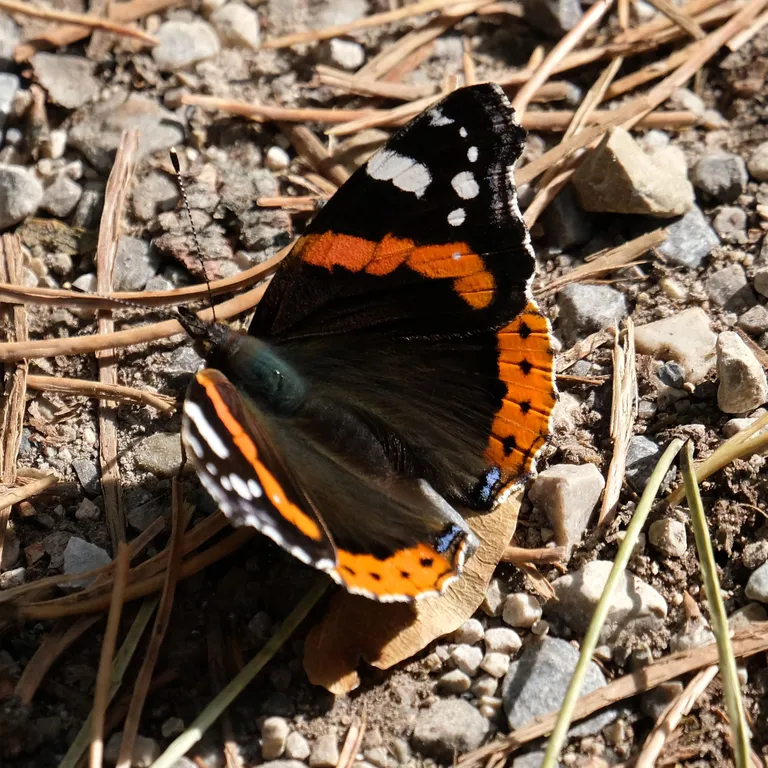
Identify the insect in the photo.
Vanessa atalanta
